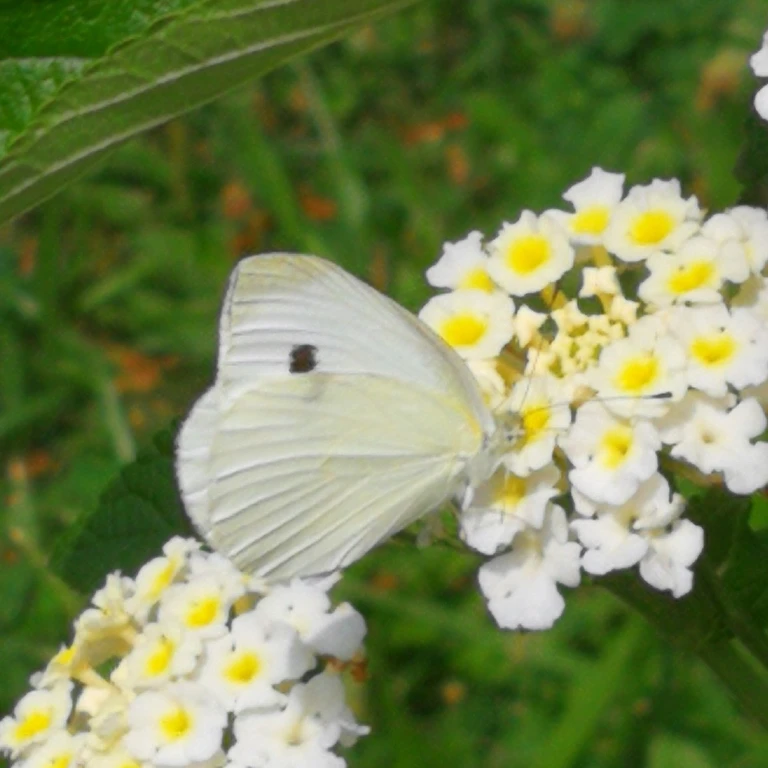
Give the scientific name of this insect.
Pieris rapae
